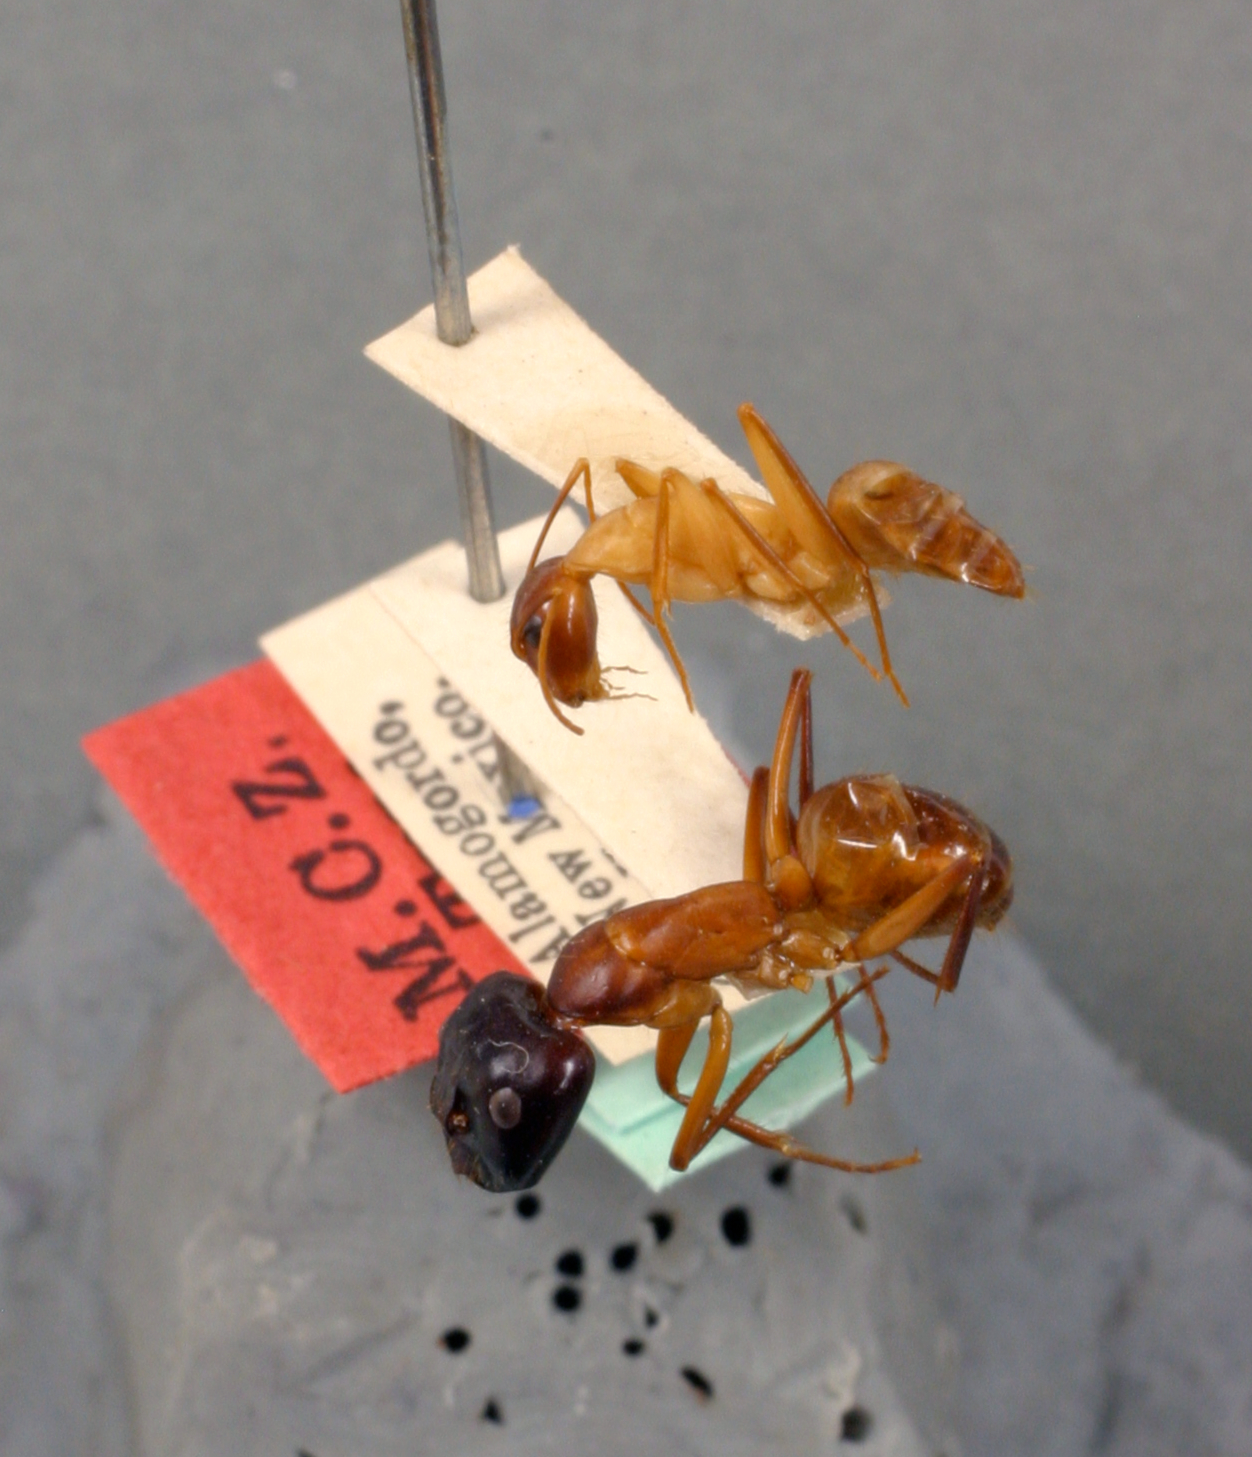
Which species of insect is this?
Camponotus acutirostris
